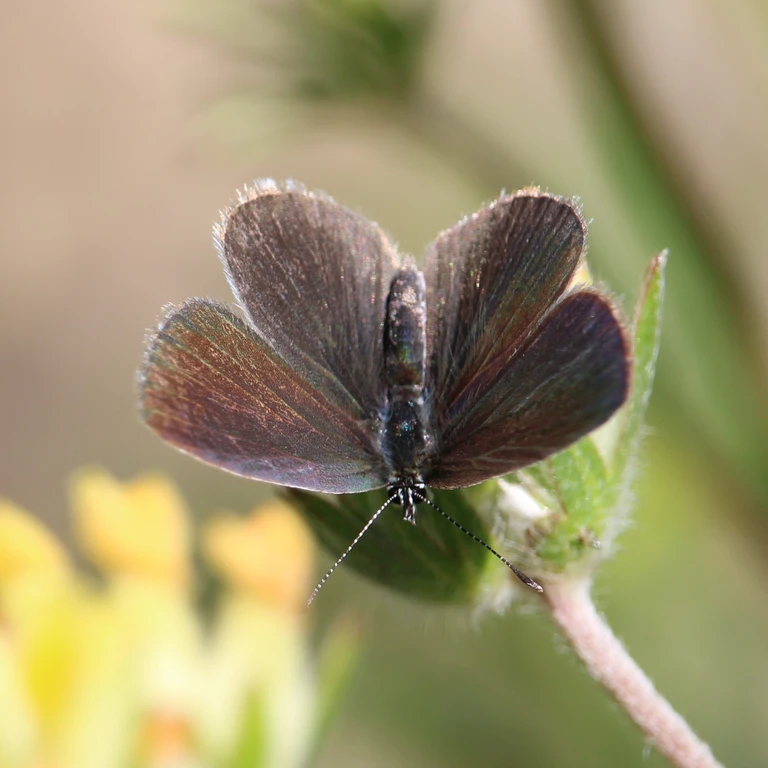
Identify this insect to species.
Cupido minimus
